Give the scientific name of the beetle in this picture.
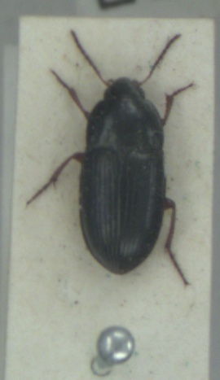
Amara familiaris
